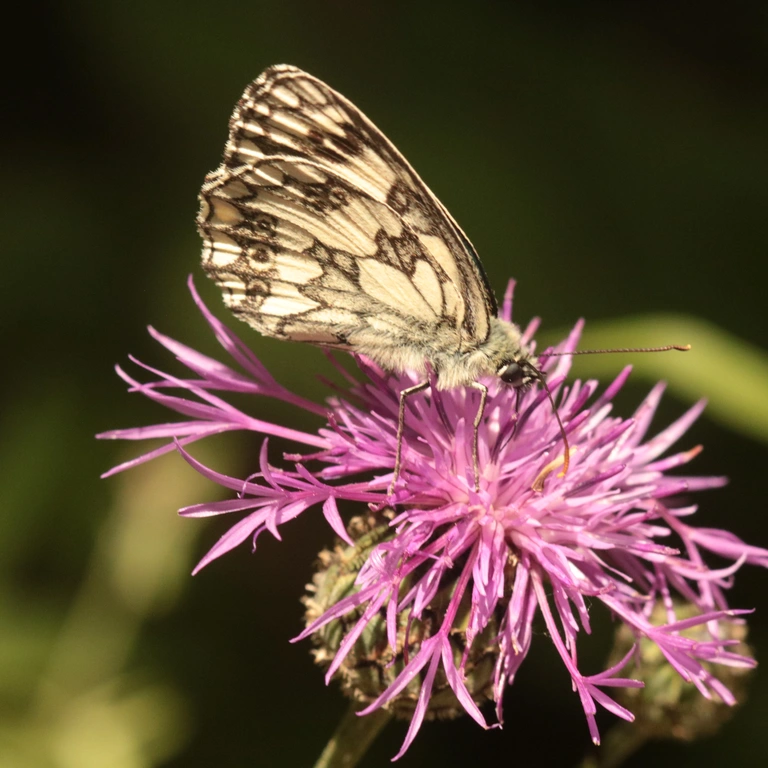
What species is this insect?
Melanargia galathea
